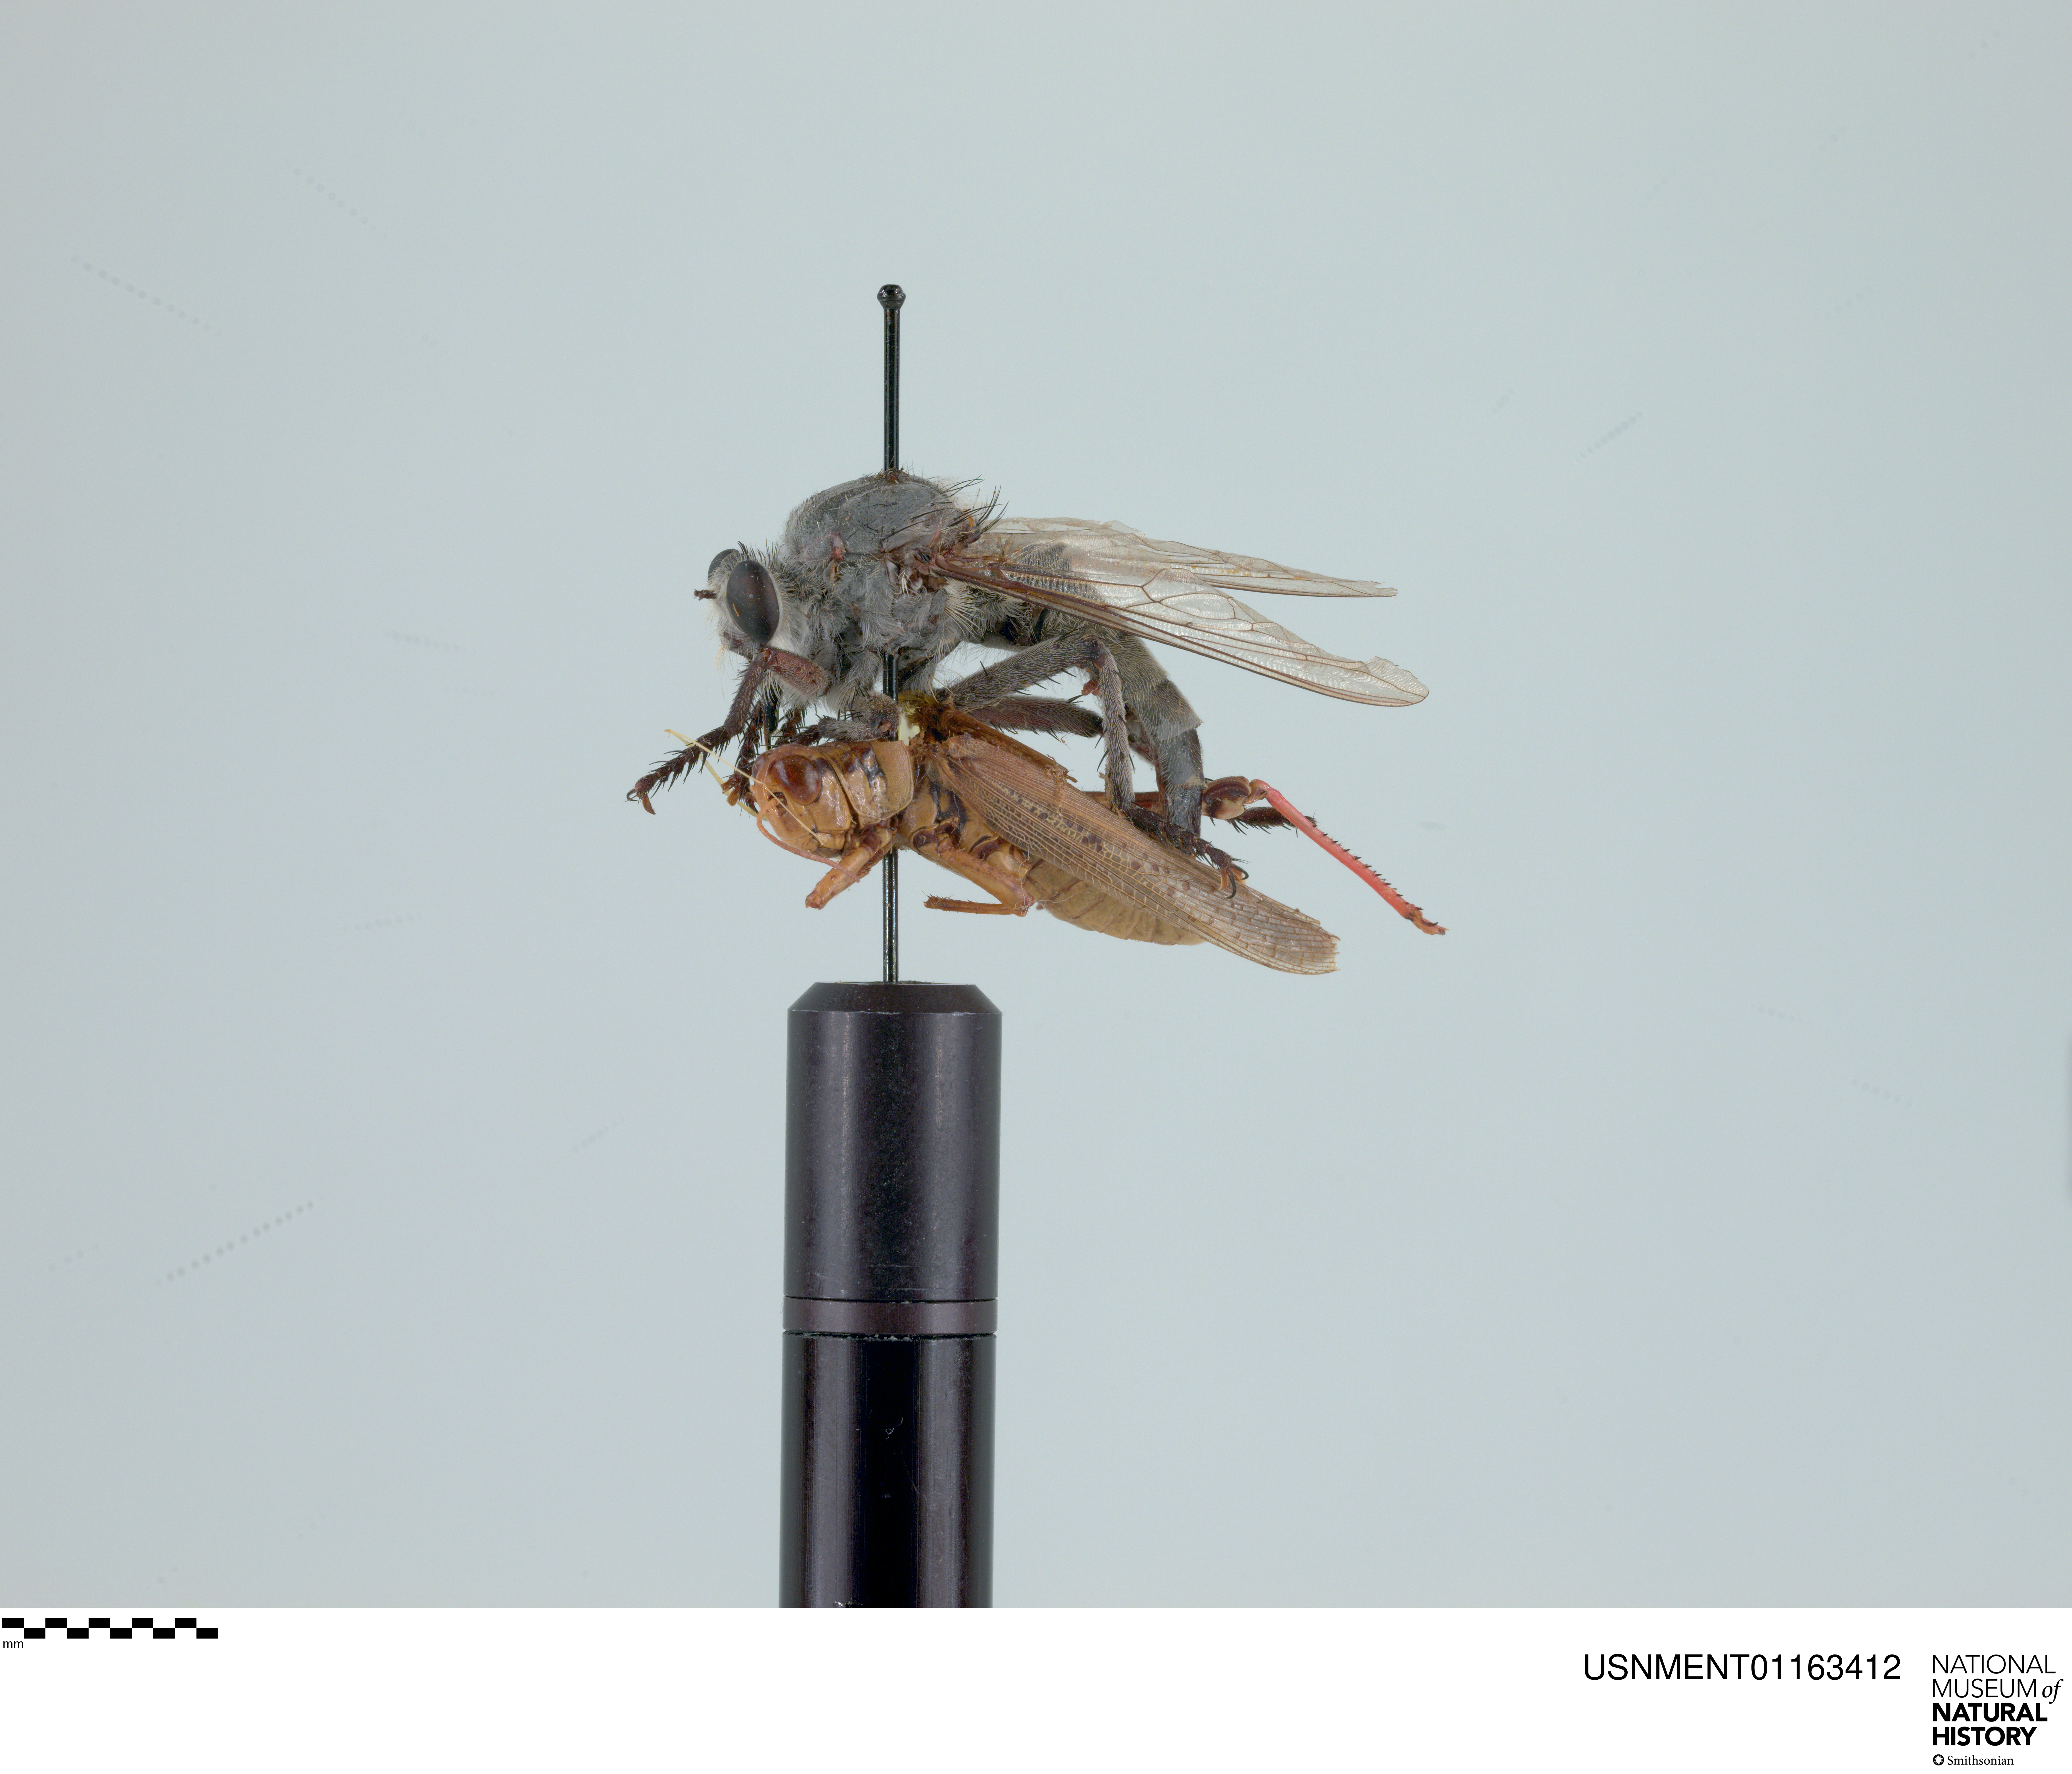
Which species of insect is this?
Promachus princeps
